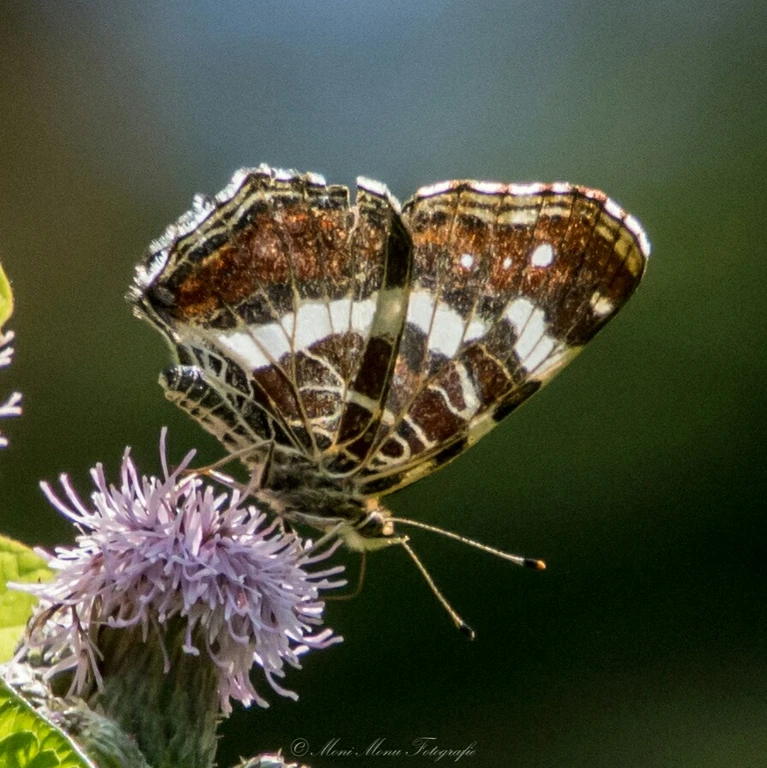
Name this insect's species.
Araschnia levana
